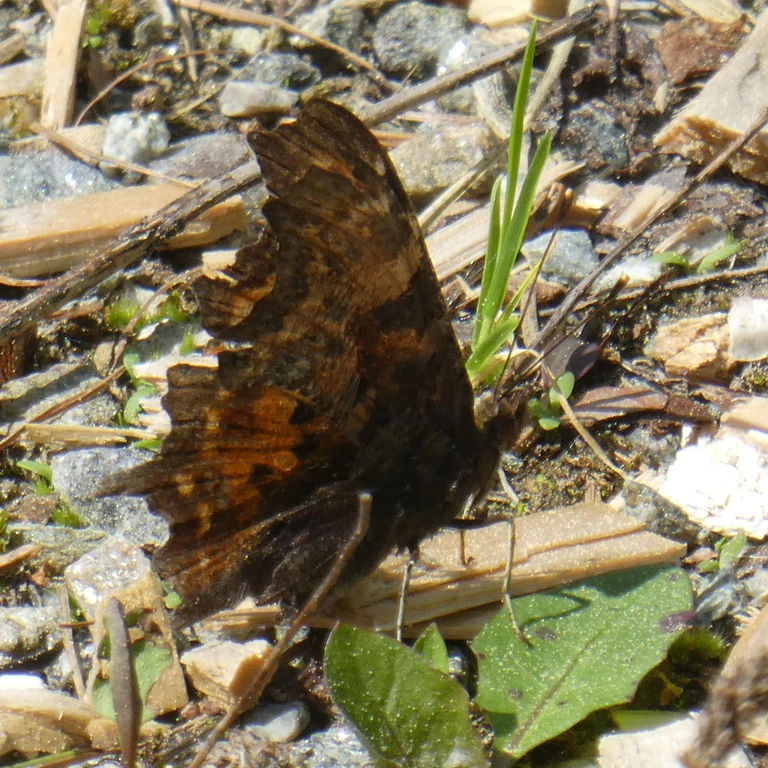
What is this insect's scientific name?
Polygonia c-album
